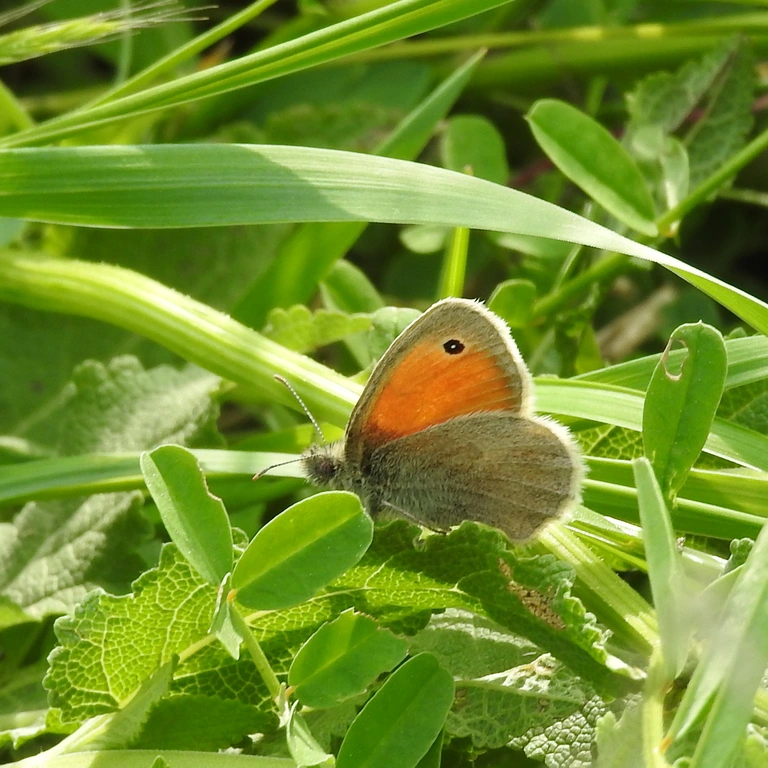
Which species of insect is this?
Coenonympha pamphilus
